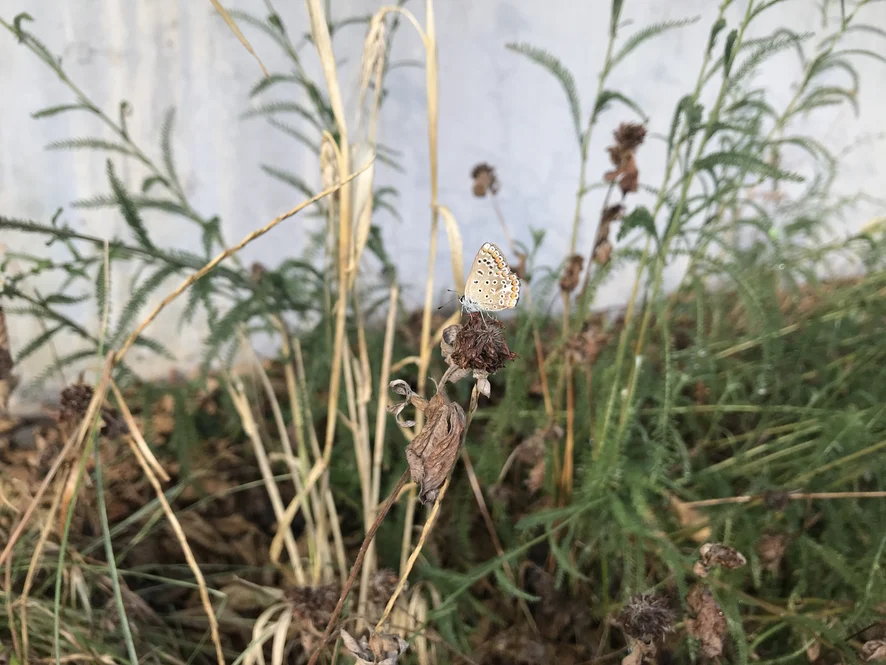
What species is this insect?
Polyommatus icarus
